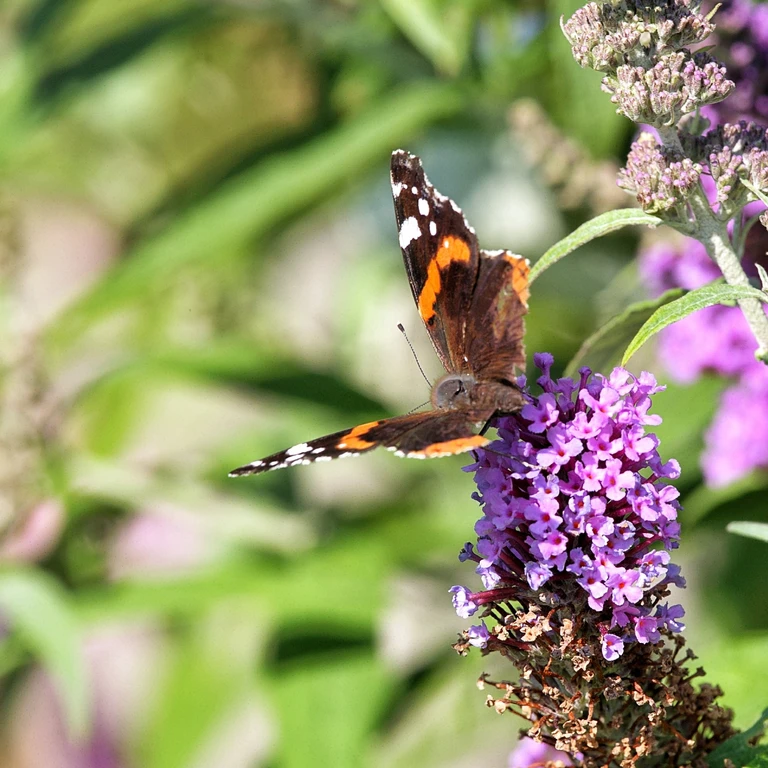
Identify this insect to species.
Vanessa atalanta
